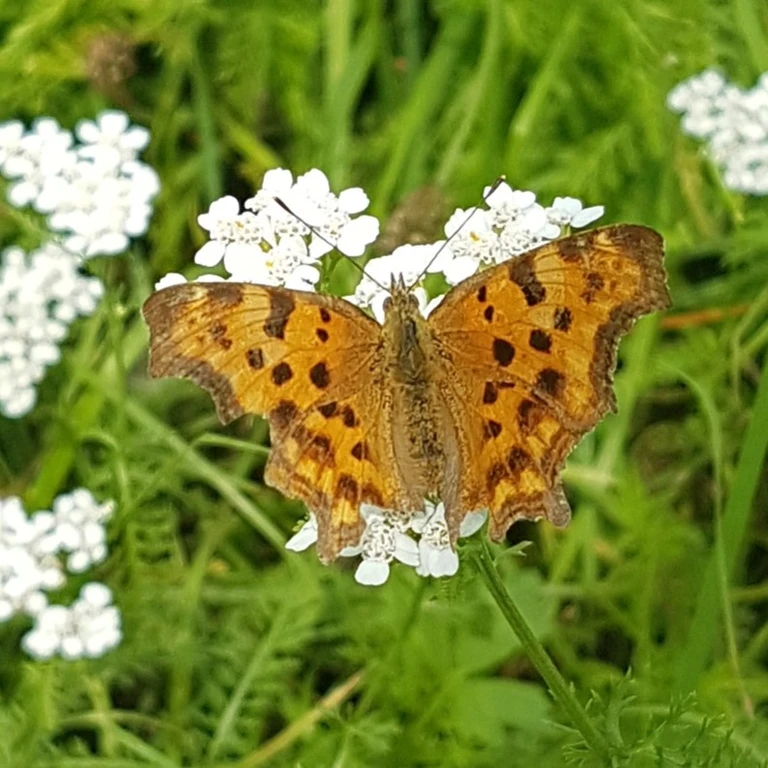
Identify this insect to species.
Polygonia c-album
